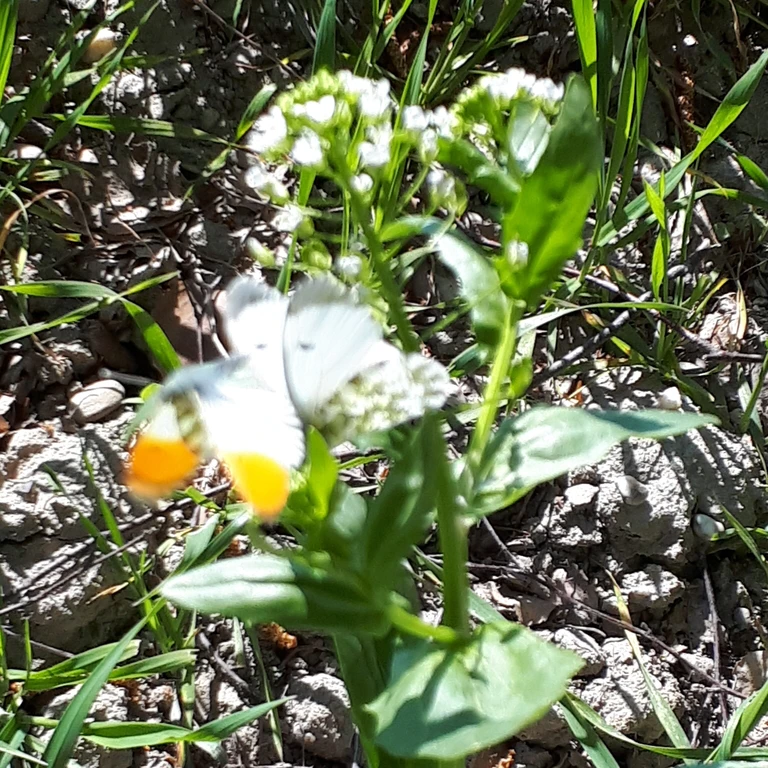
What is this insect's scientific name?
Anthocharis cardamines
